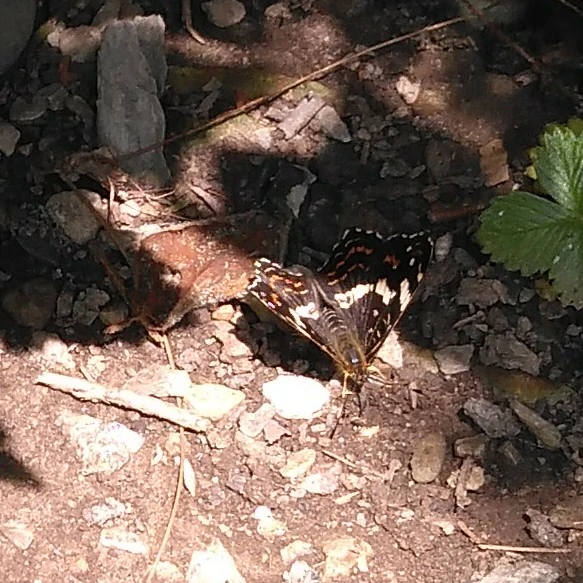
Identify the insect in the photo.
Araschnia levana
